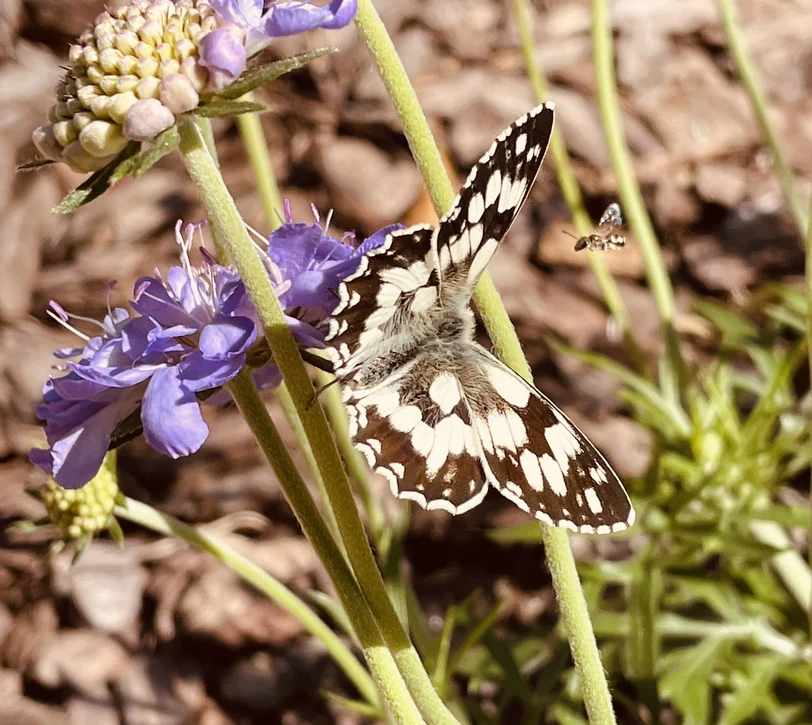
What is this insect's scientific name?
Melanargia galathea
